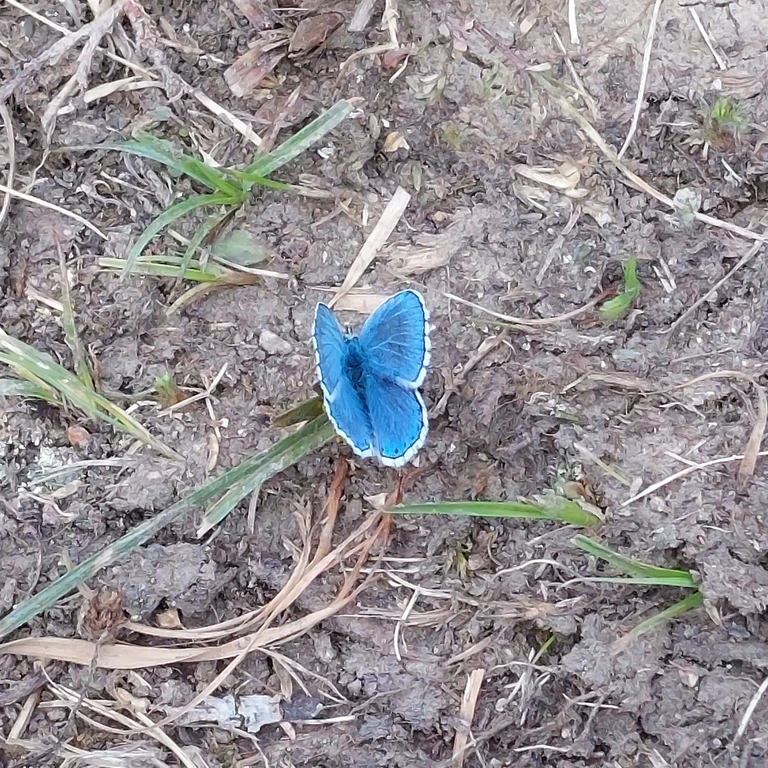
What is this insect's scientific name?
Lysandra bellargus
